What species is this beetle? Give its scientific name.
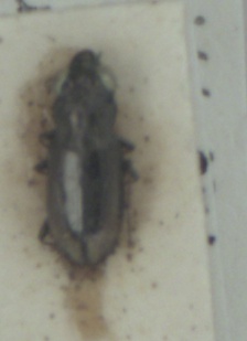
Notiophilus biguttatus
